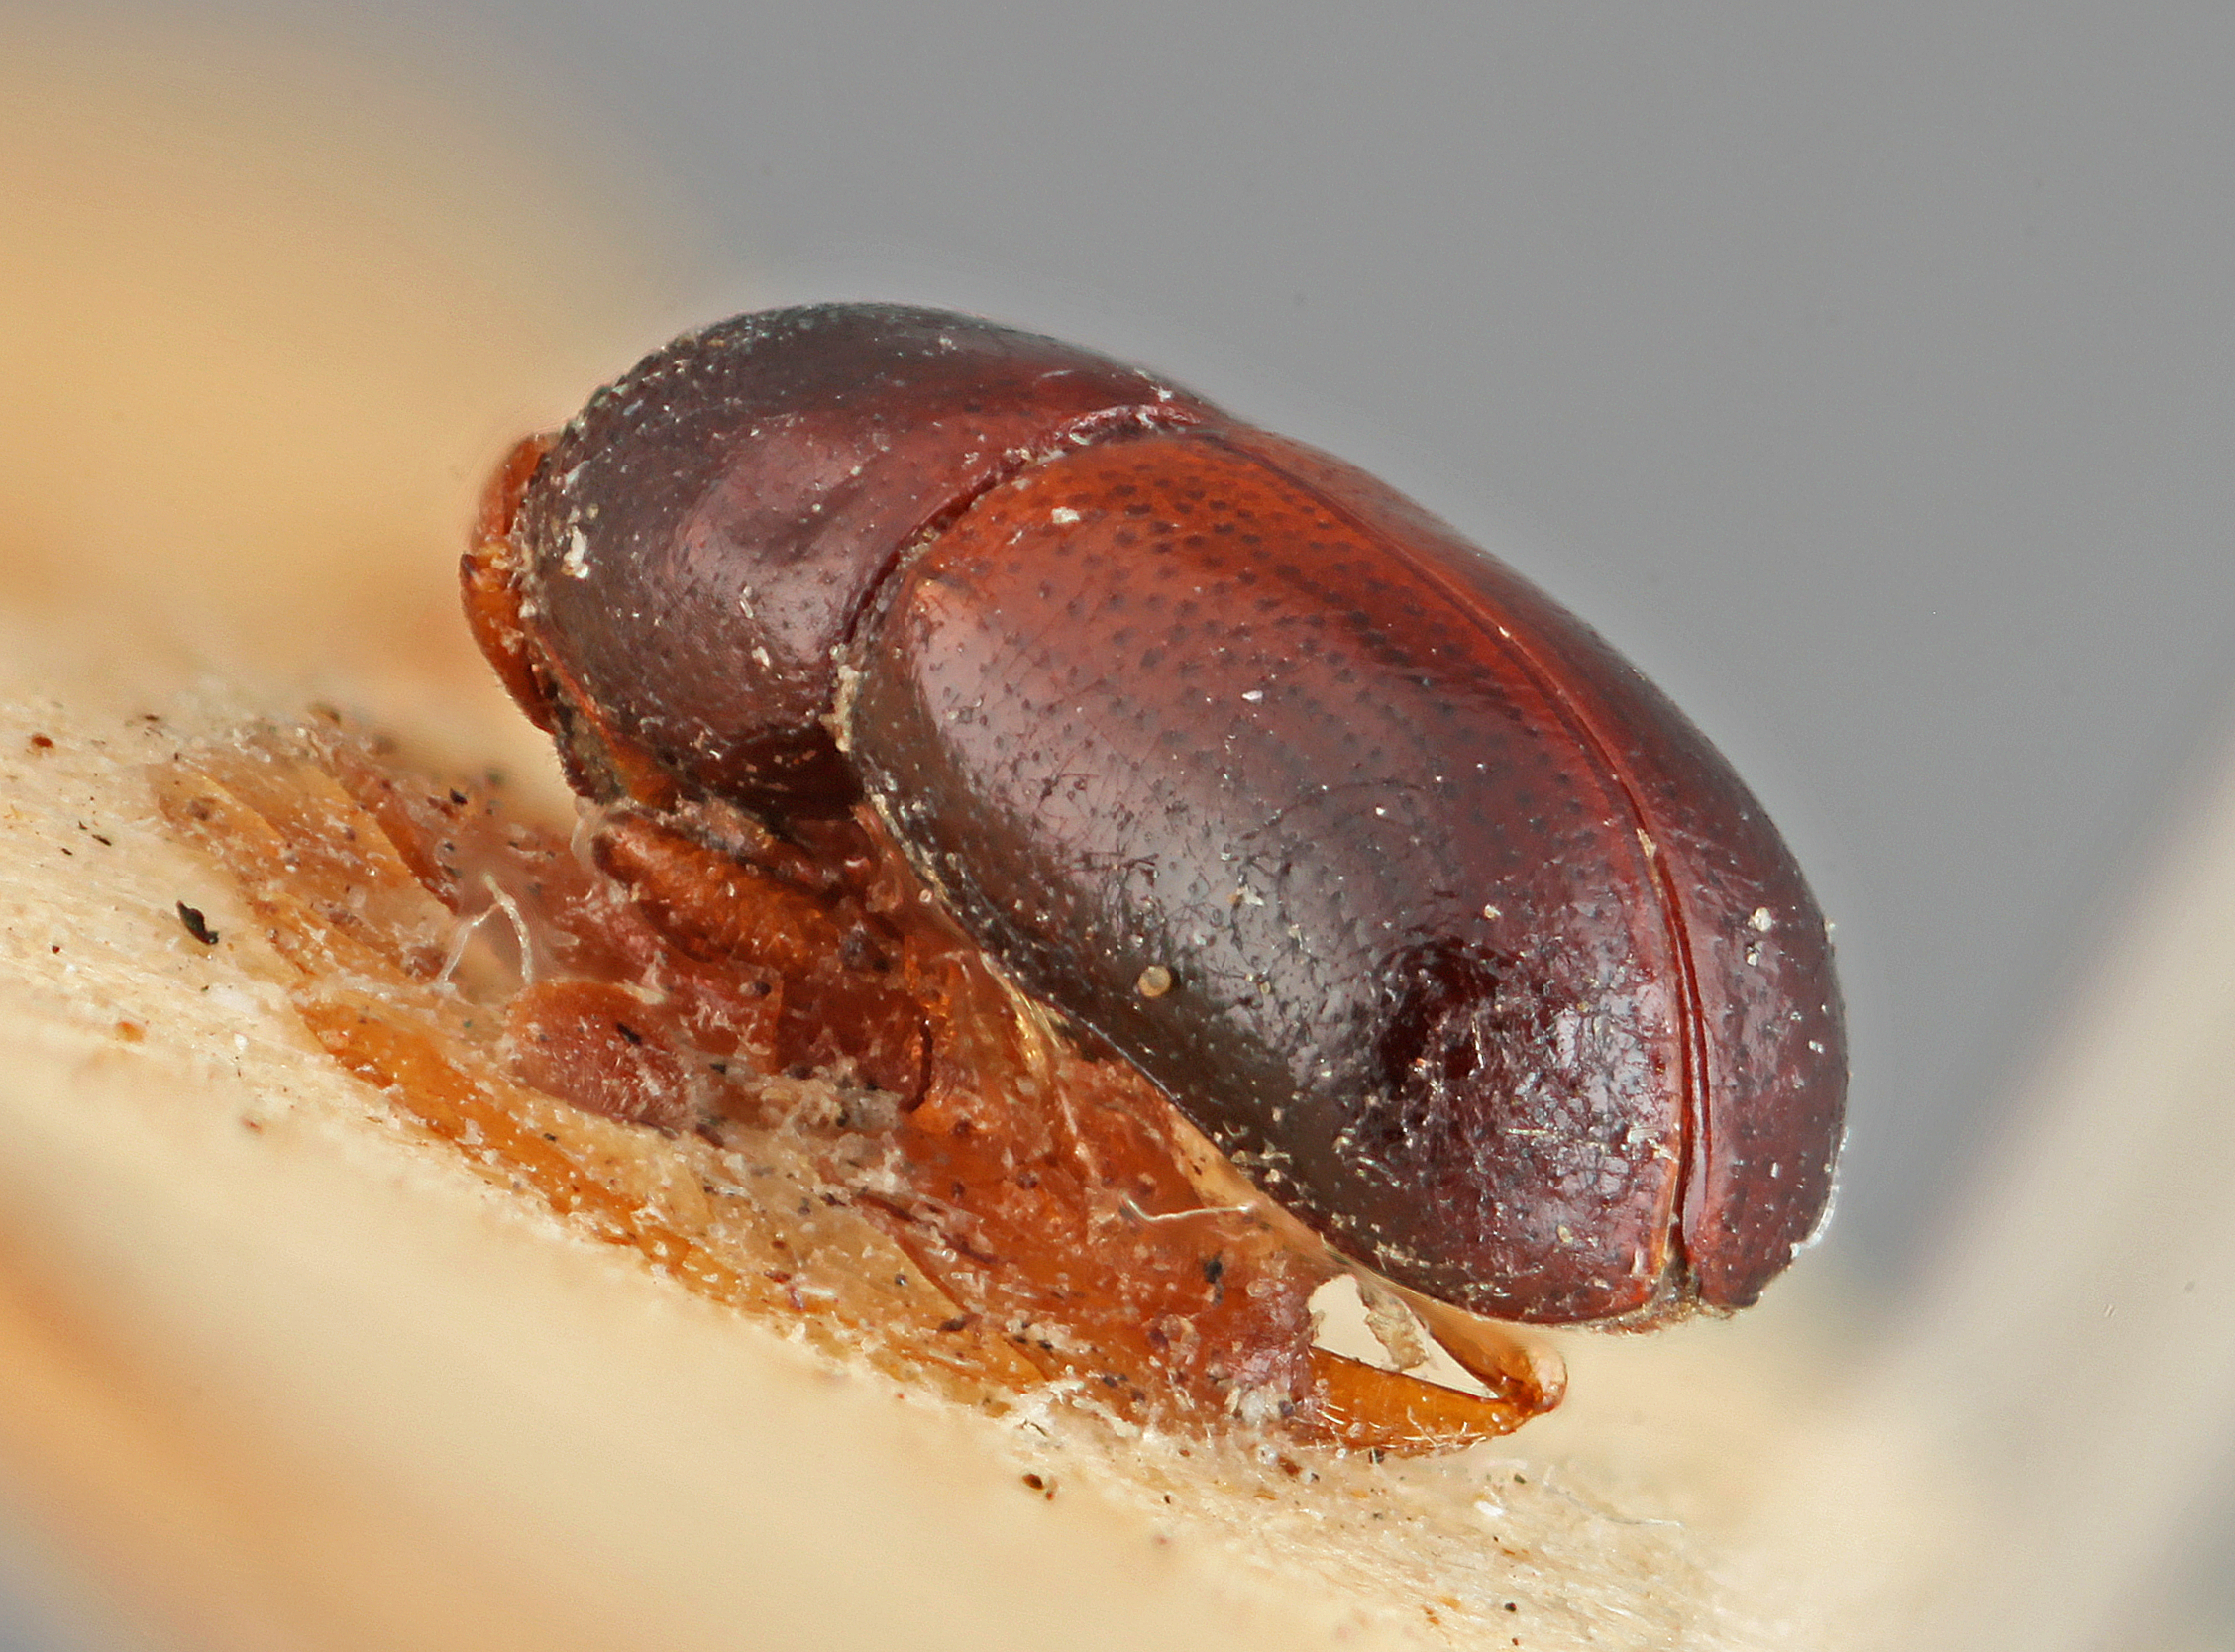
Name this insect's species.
Corthylus subasperulus
